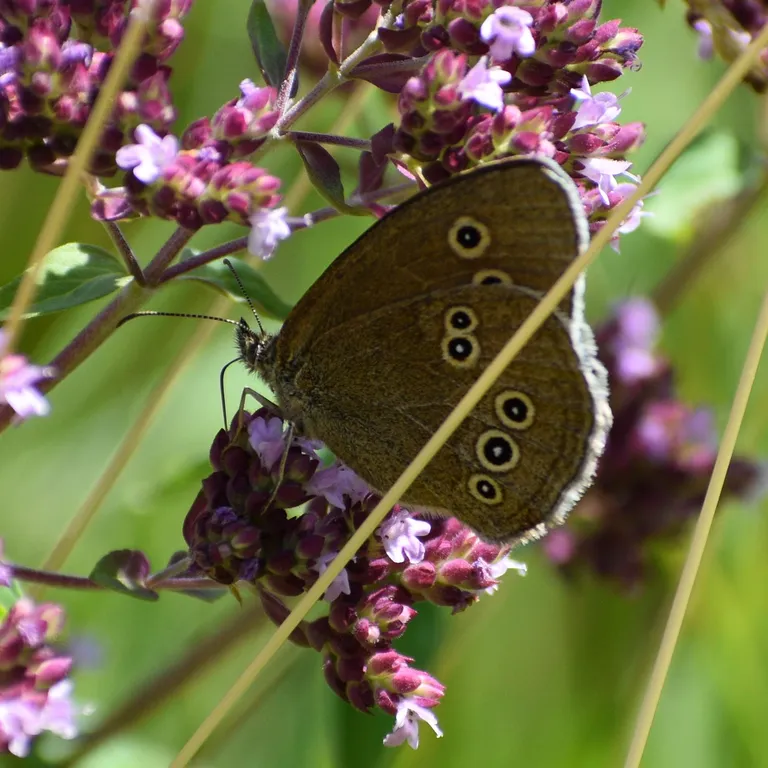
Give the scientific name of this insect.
Aphantopus hyperantus
